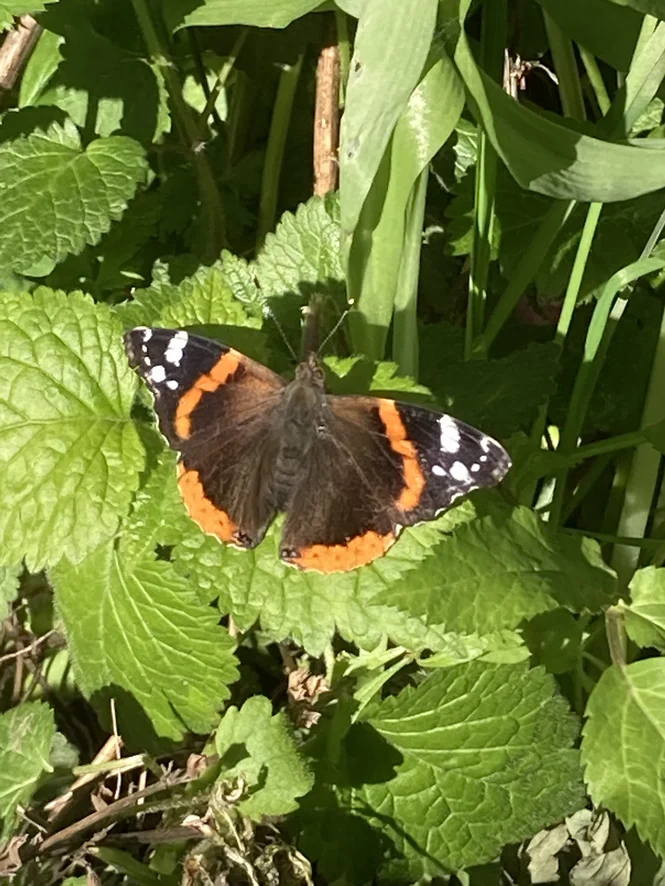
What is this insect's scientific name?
Vanessa atalanta
